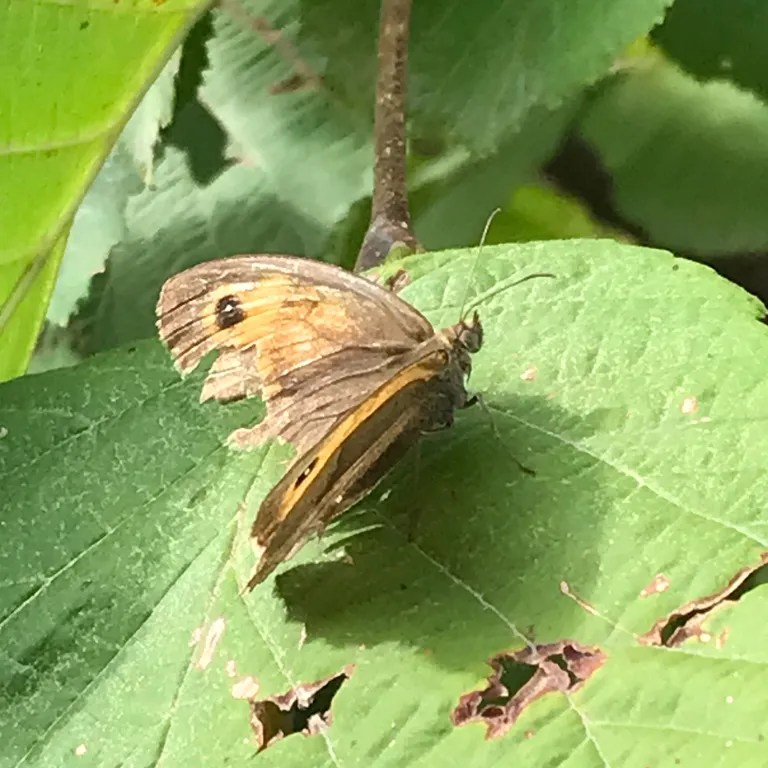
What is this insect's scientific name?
Maniola jurtina
